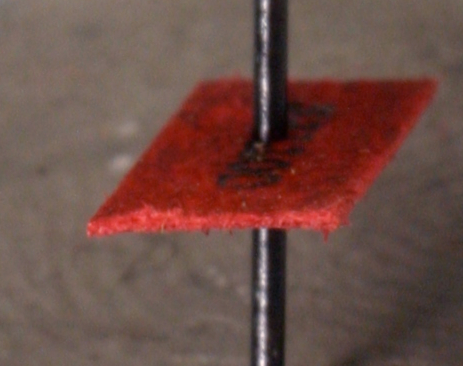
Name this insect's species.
Solenopsis pawaensis
